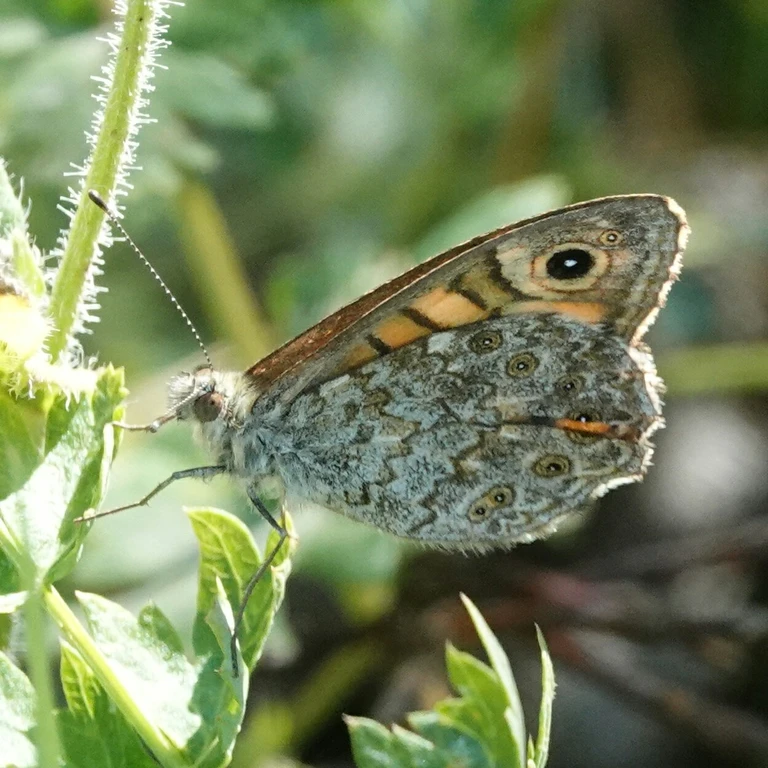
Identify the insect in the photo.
Lasiommata megera (also Pararge megera)
